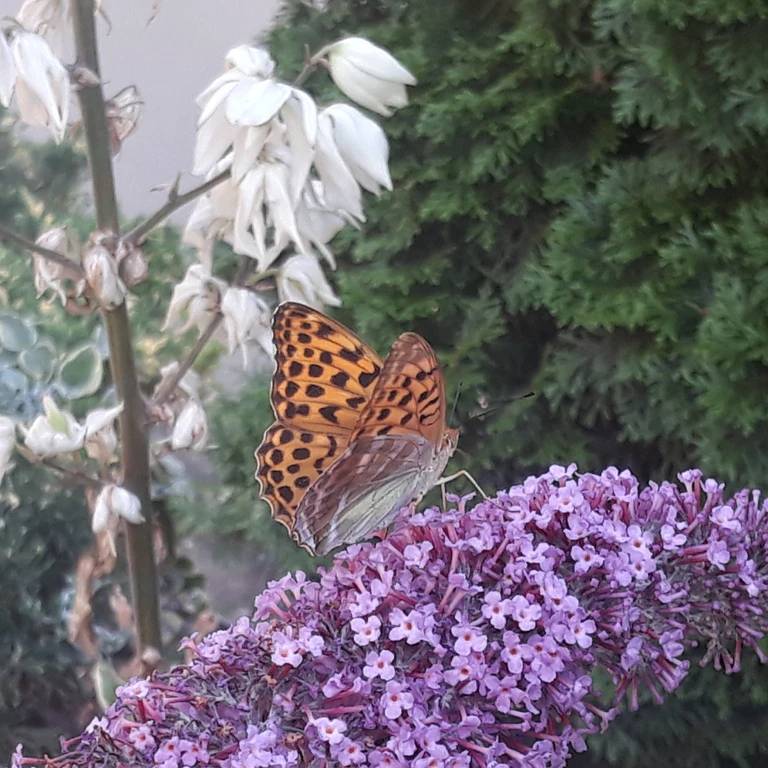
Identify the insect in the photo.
Argynnis paphia
